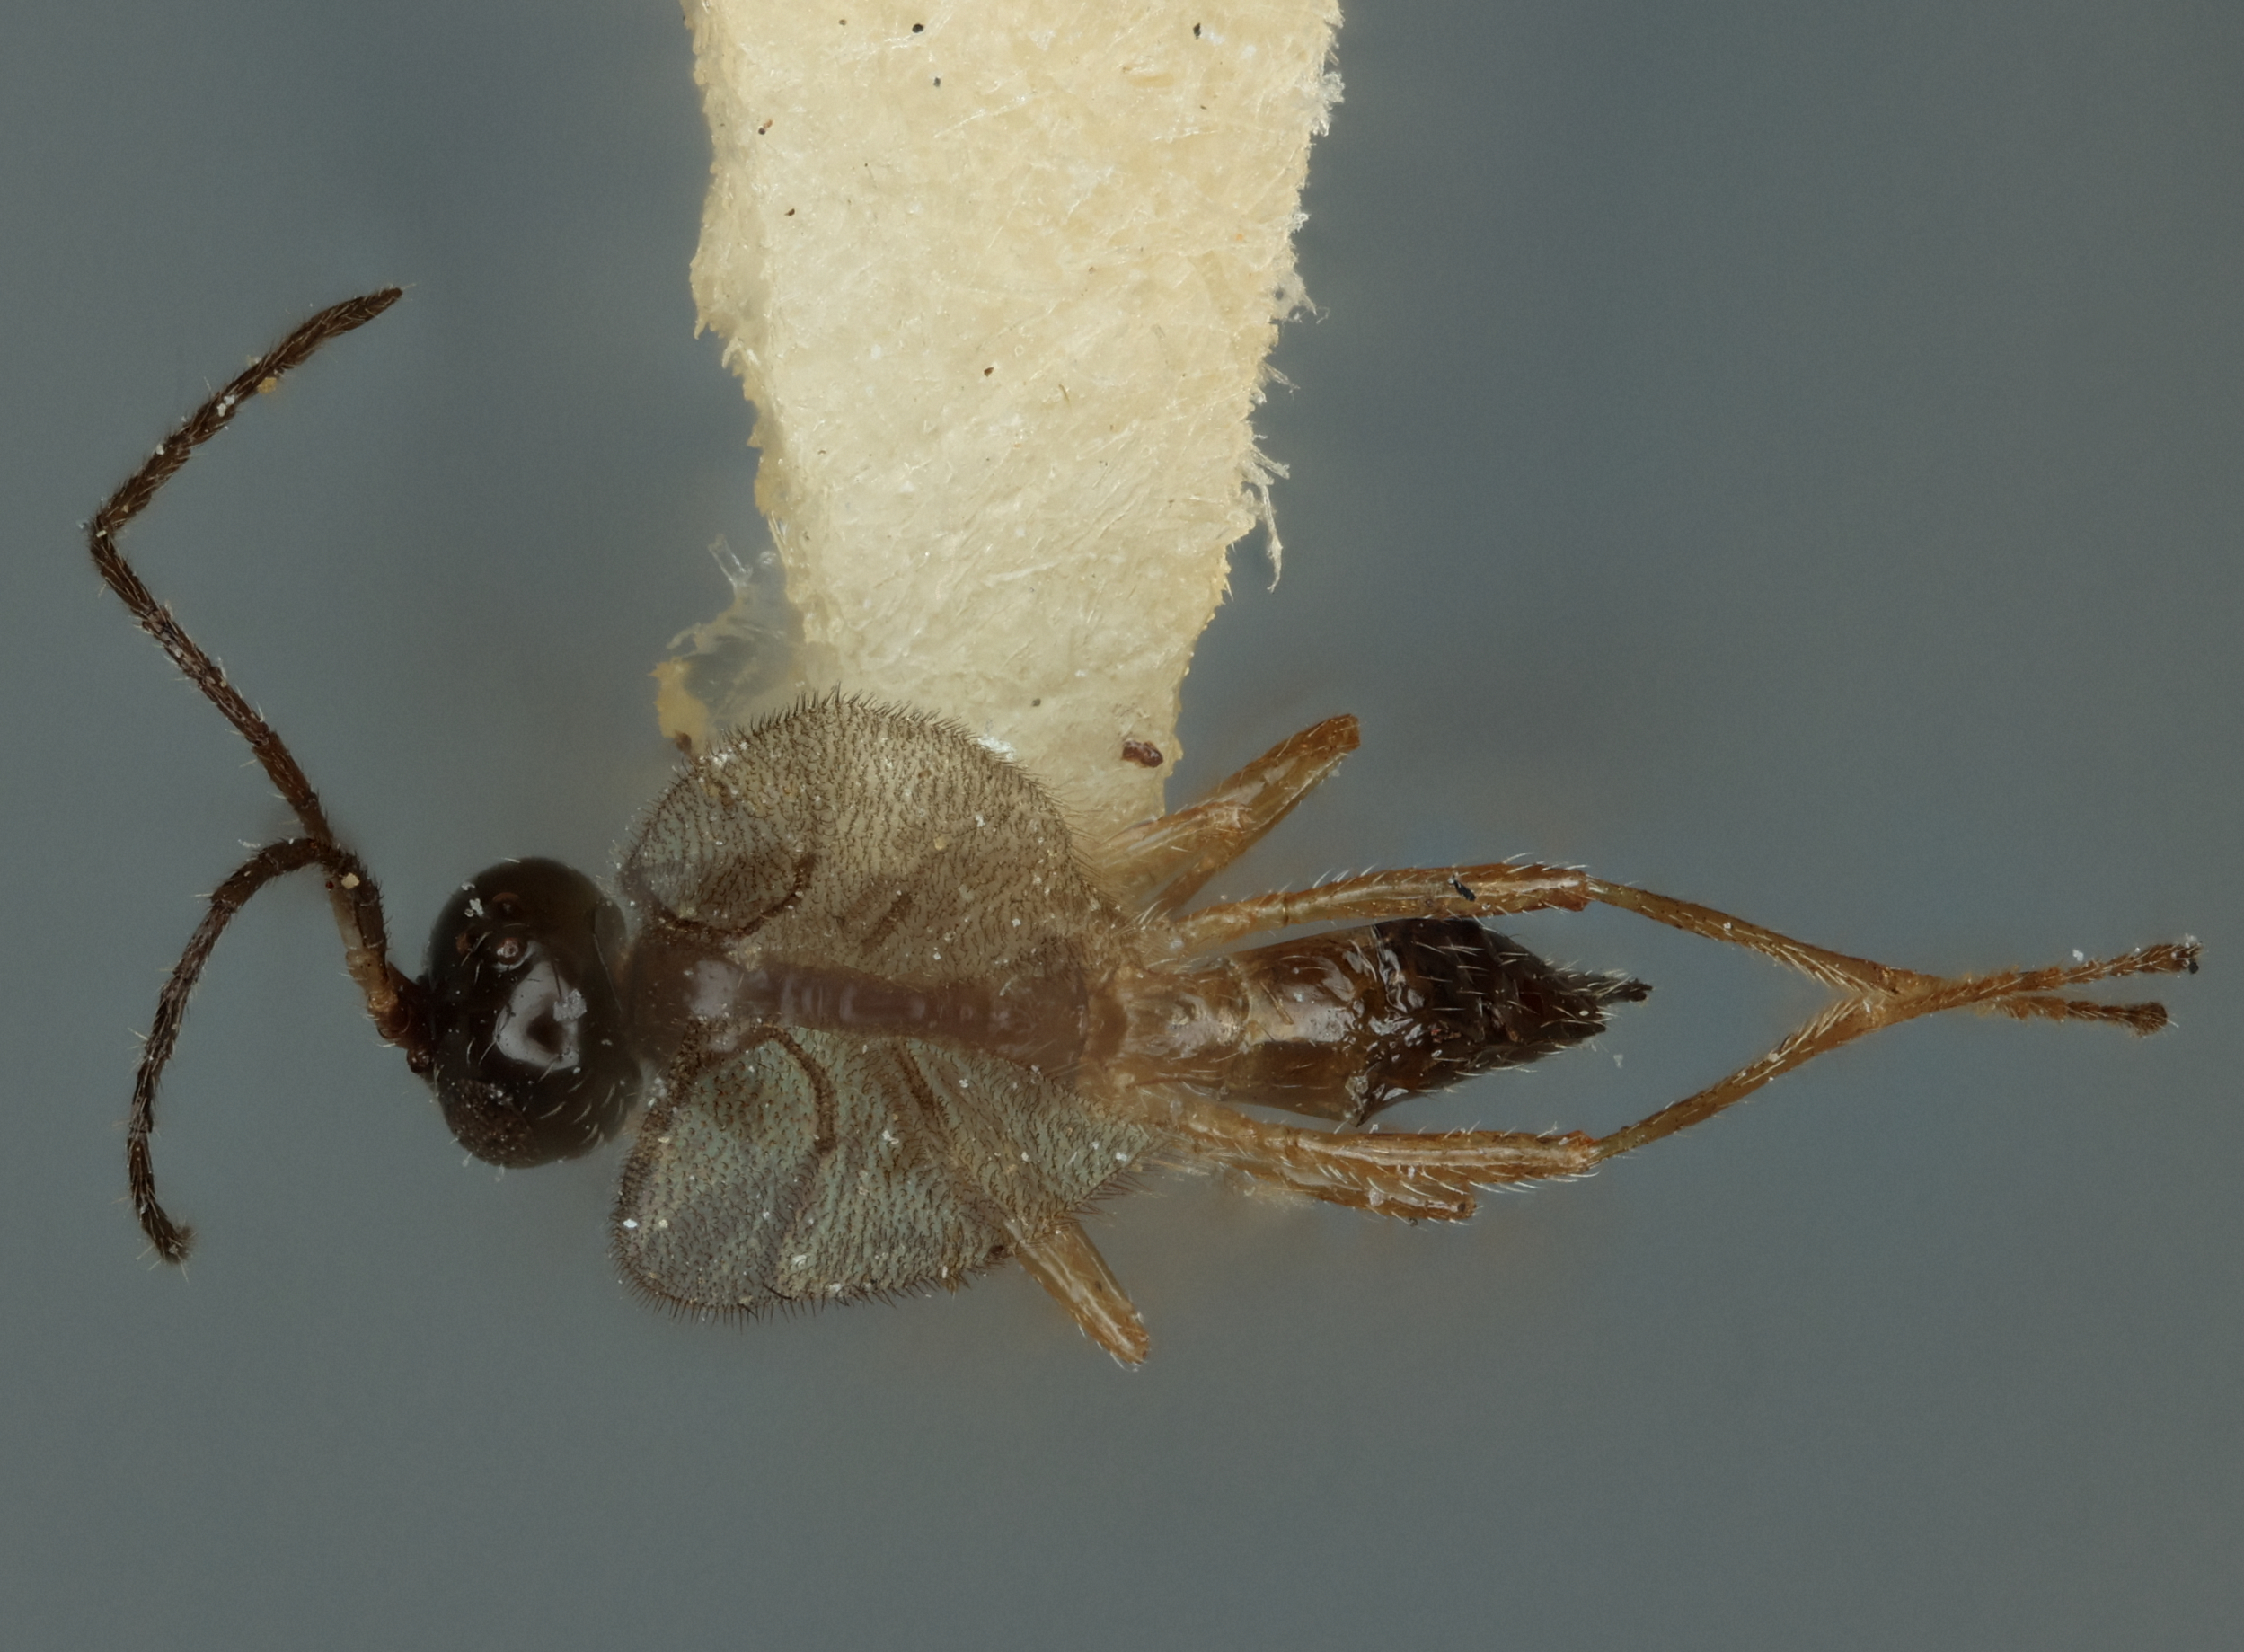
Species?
Praon pakistanum
